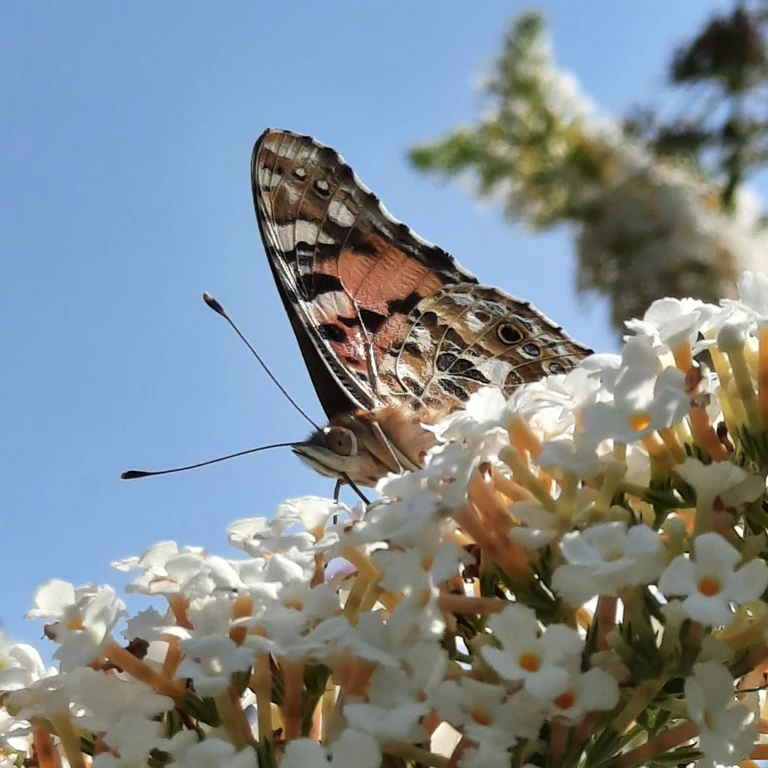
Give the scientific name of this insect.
Vanessa cardui
